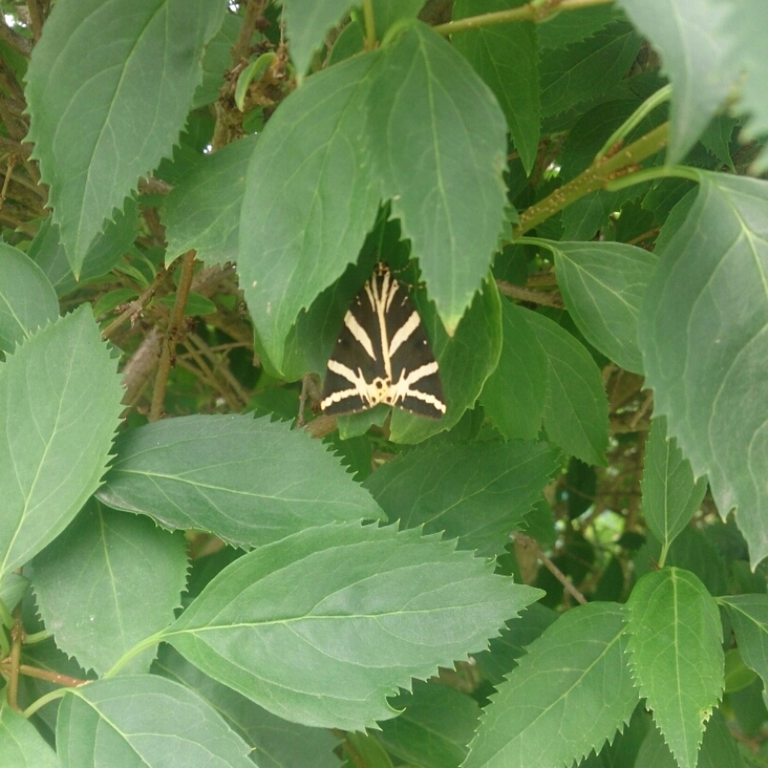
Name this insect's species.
Euplagia quadripunctaria
